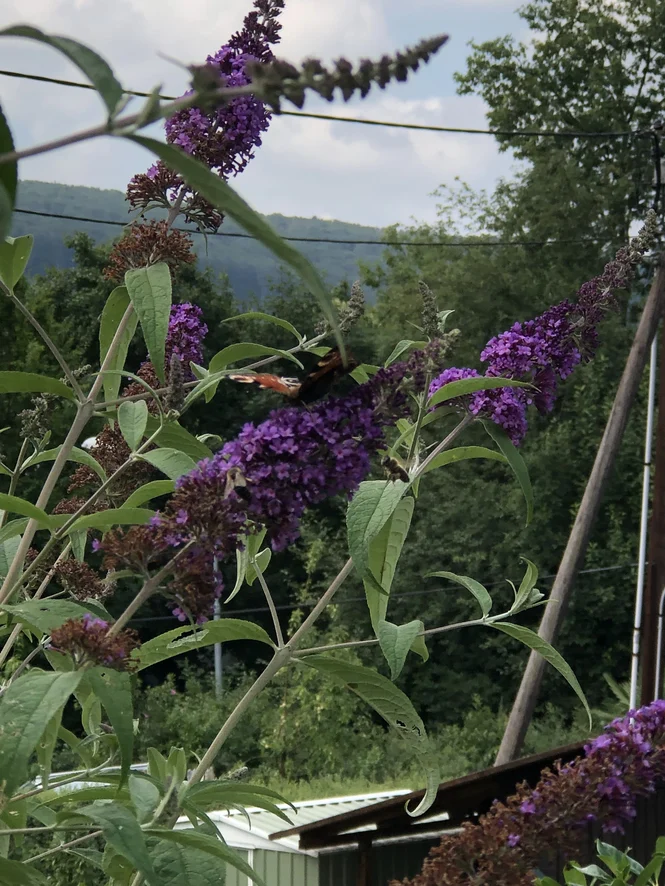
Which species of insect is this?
Aglais io
